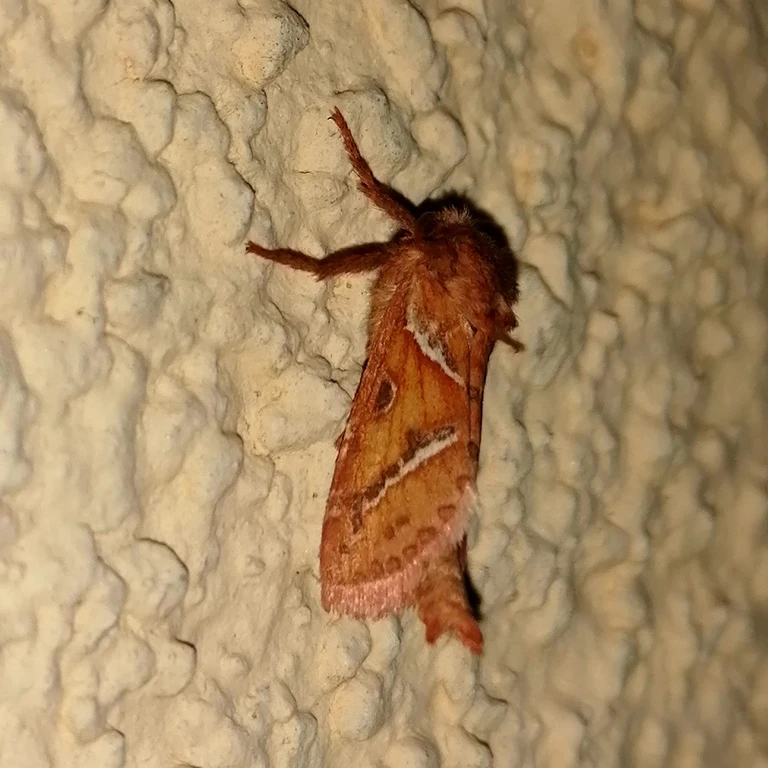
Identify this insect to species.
Triodia sylvina
